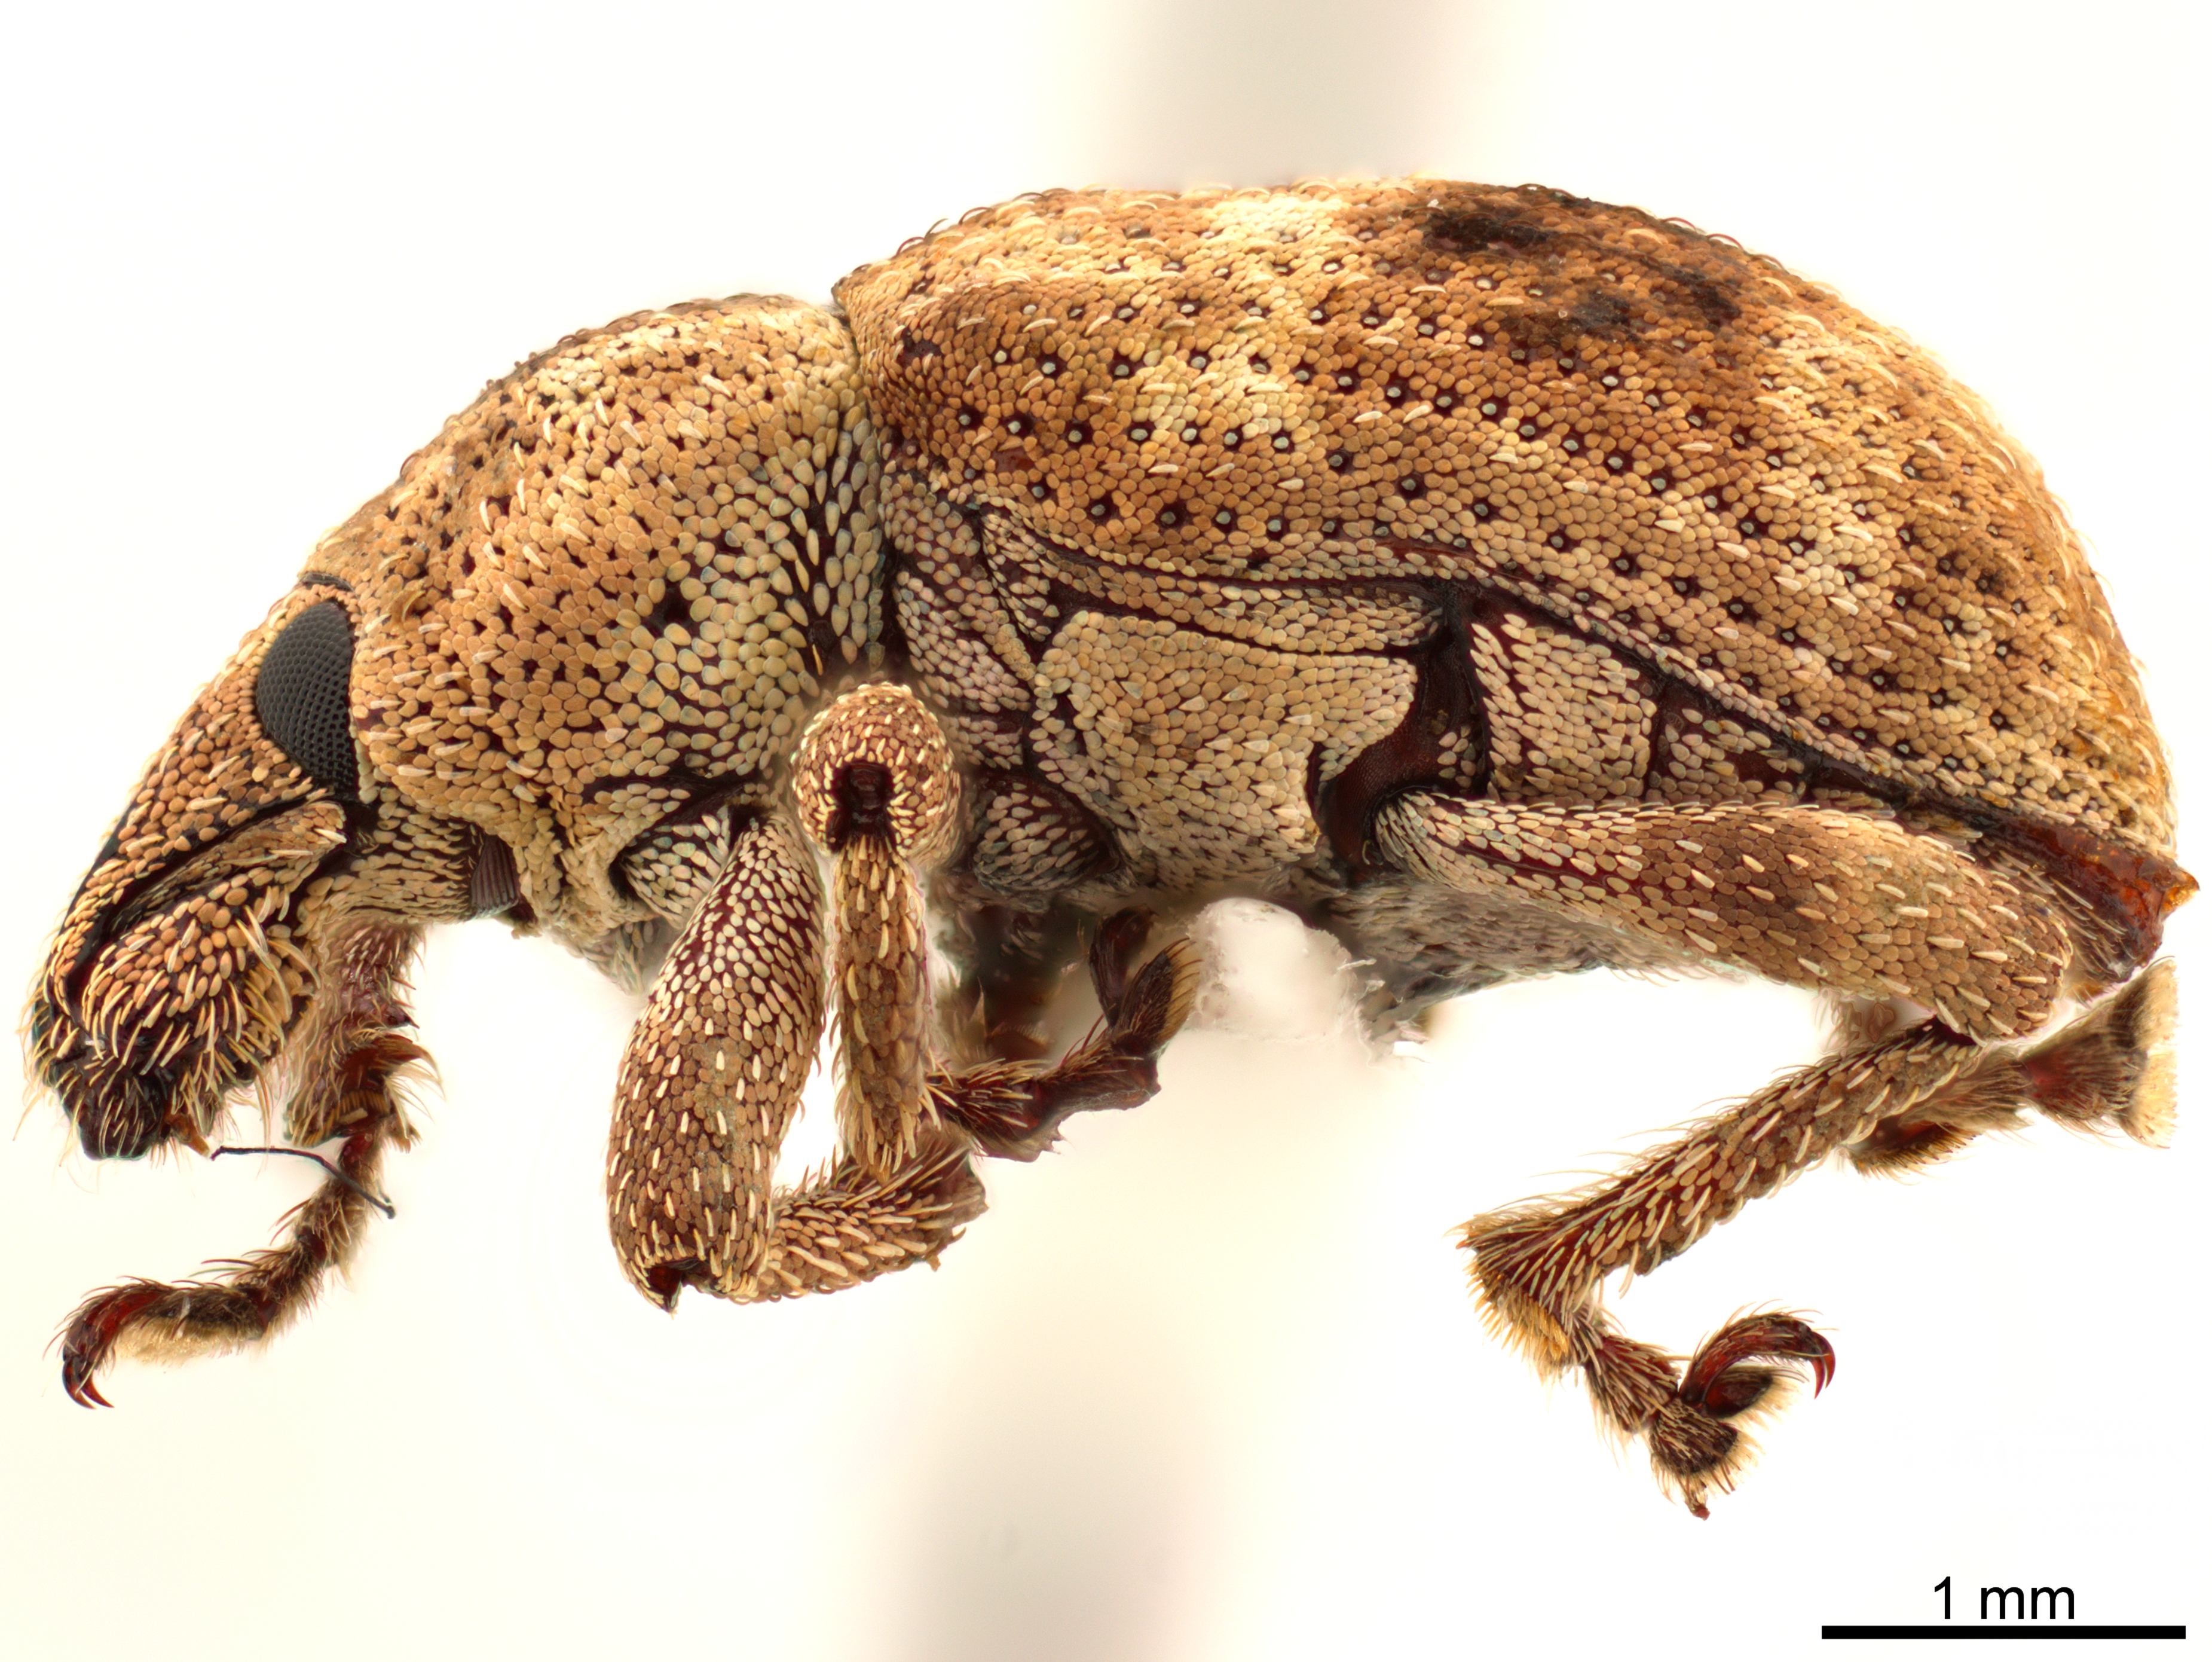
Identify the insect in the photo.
Promecops unidentata
